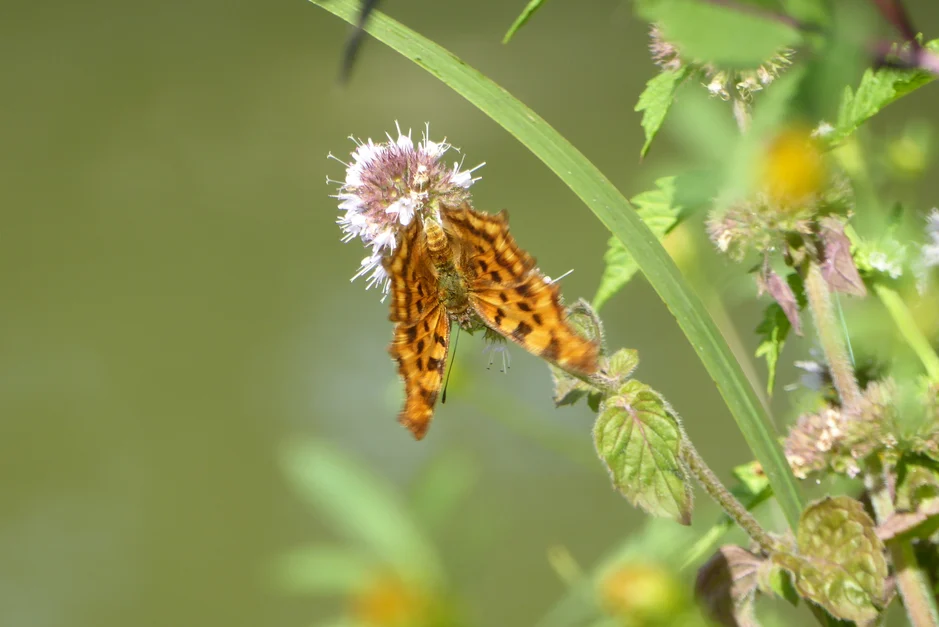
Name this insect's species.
Polygonia c-album
